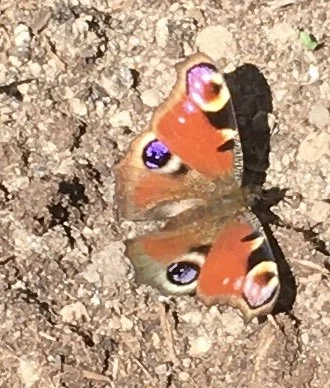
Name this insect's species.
Aglais io
